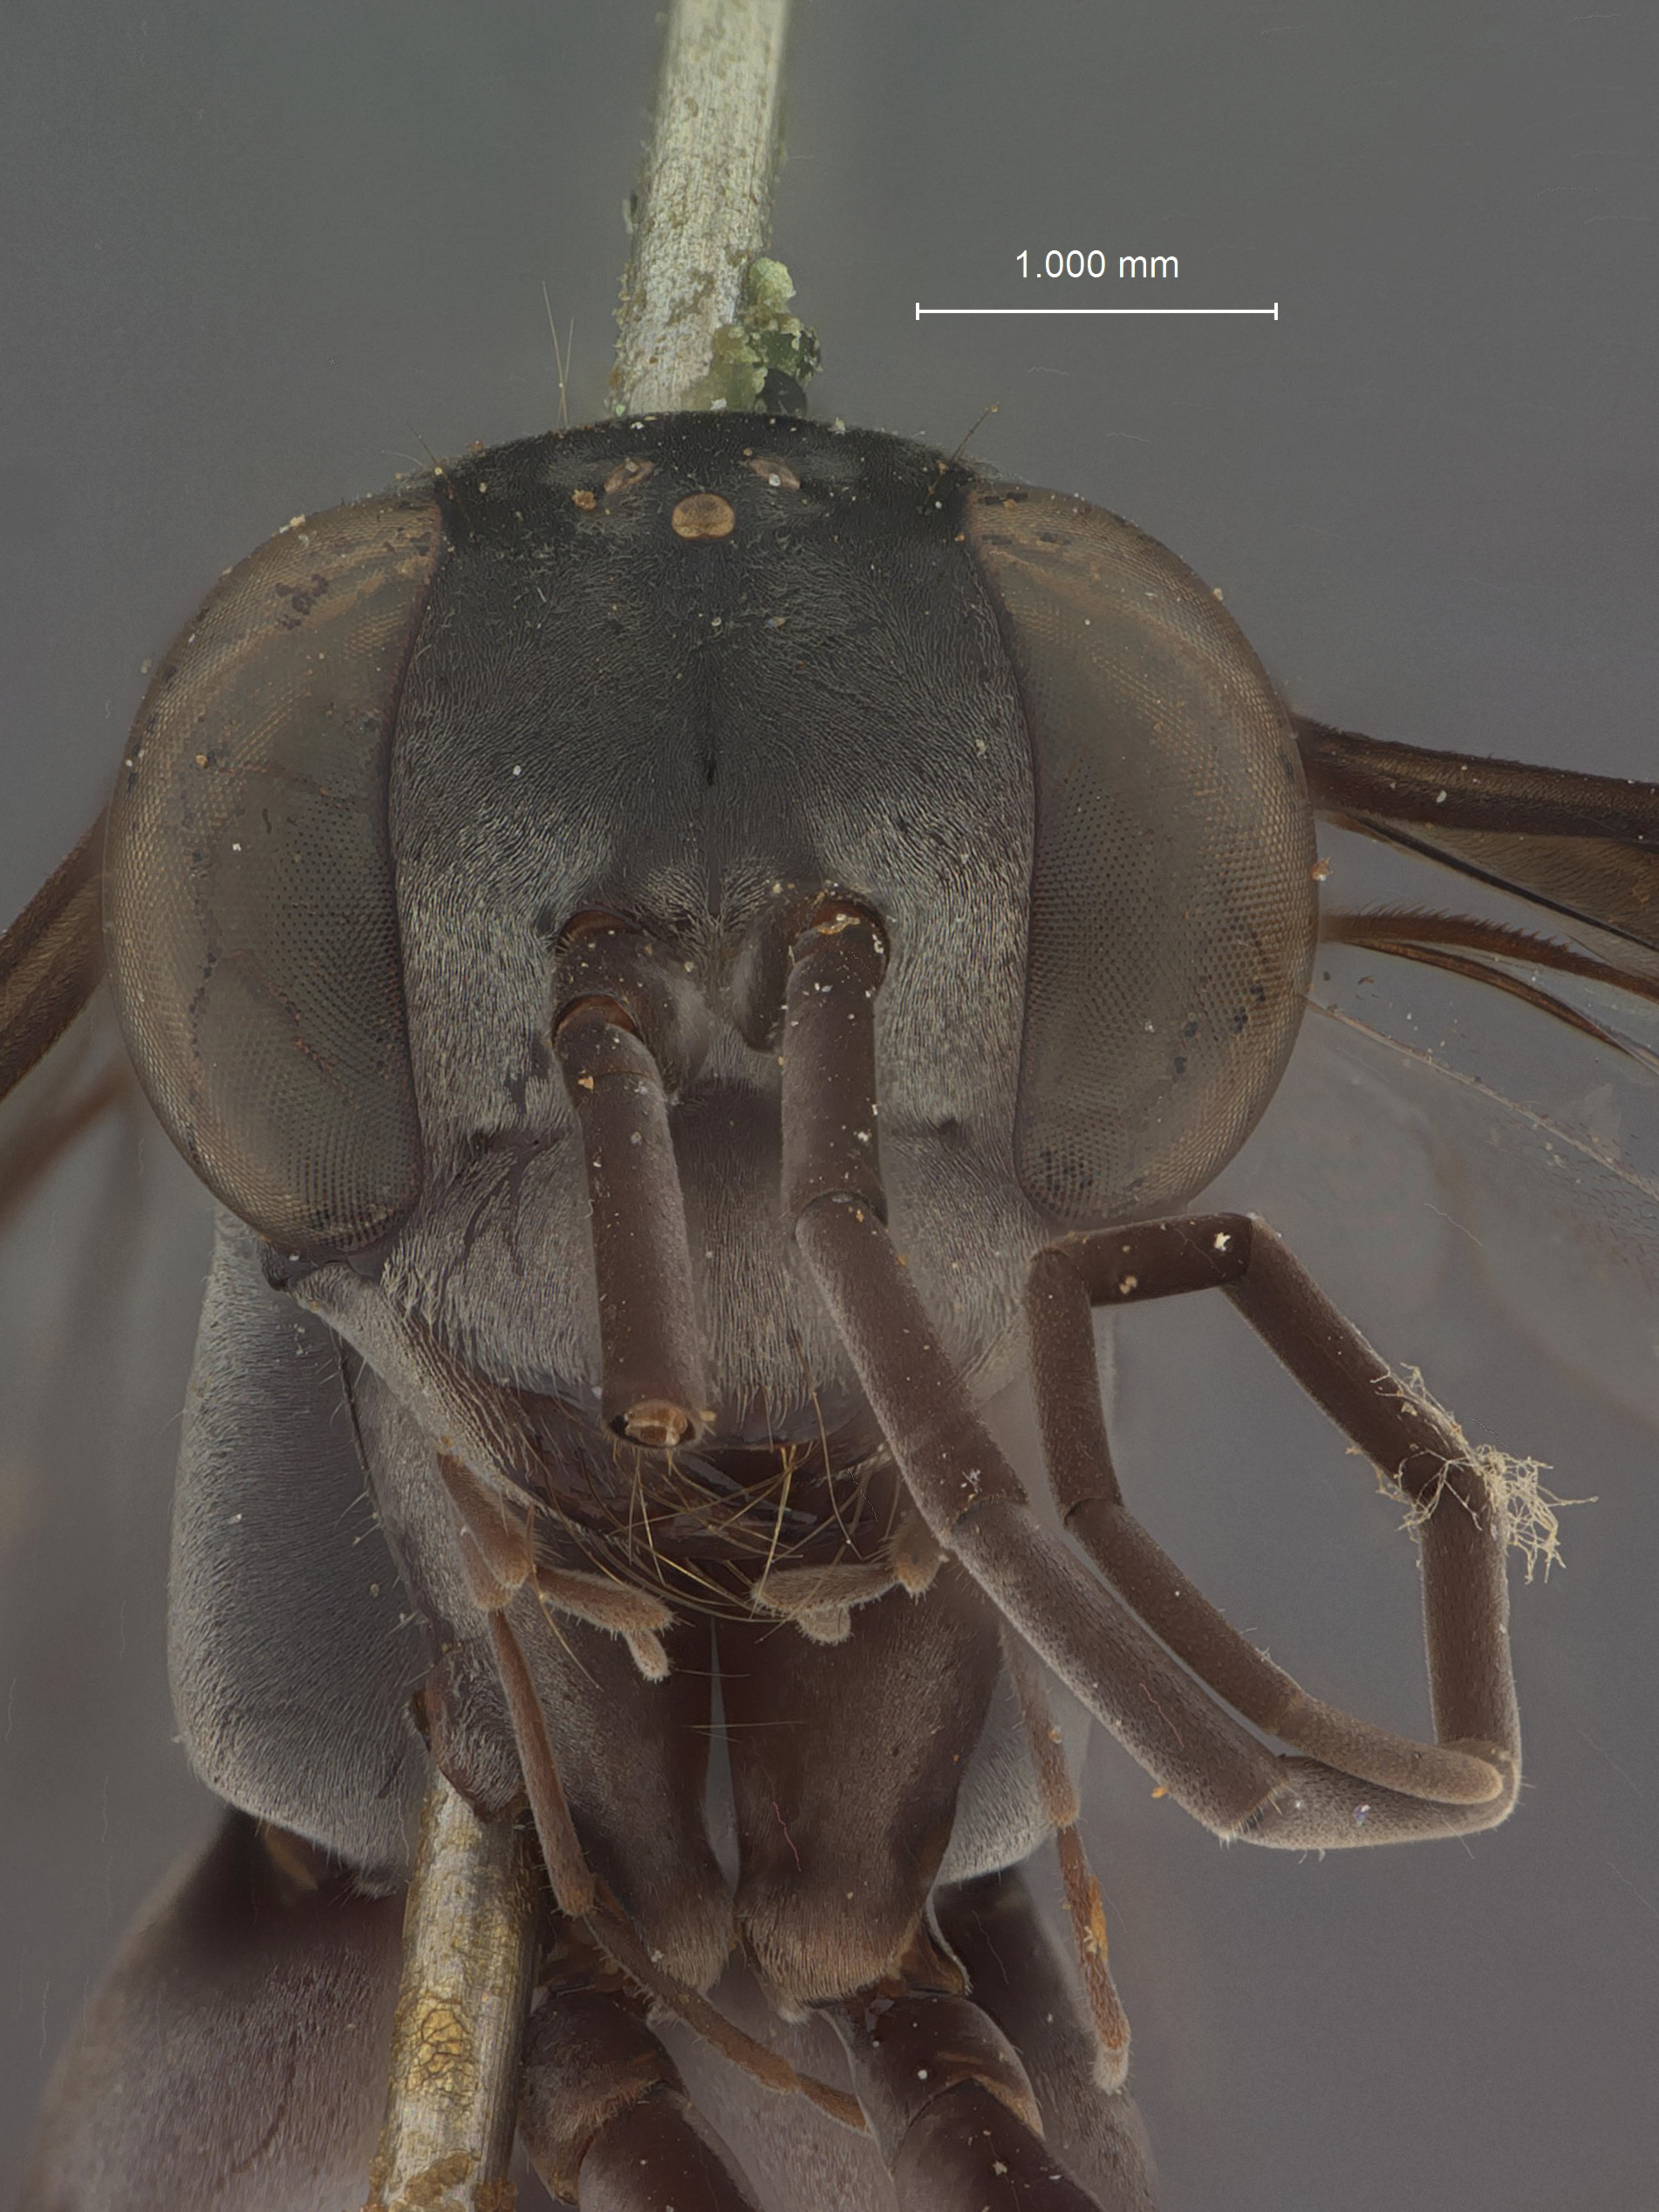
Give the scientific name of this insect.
Phanagenia negritos
